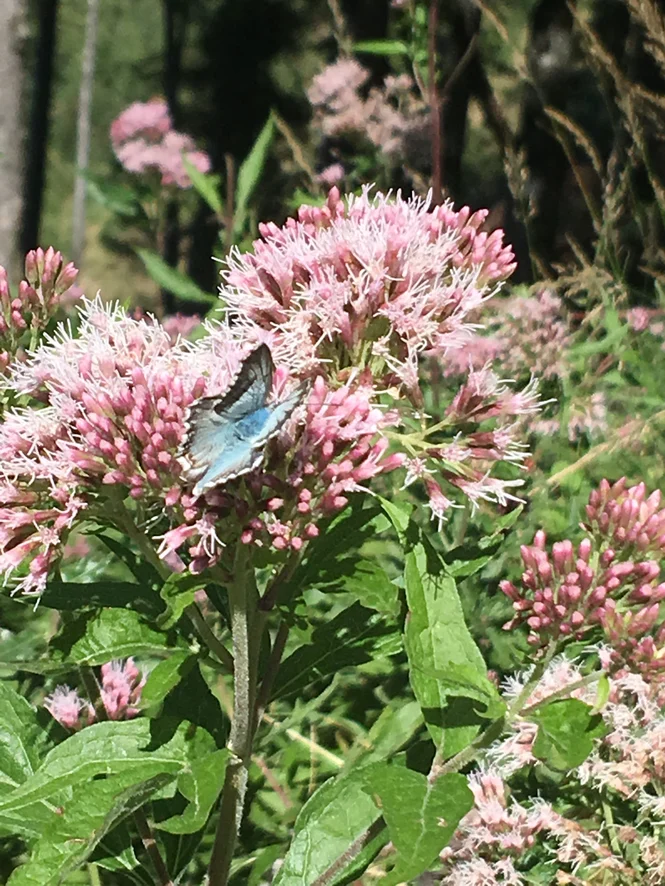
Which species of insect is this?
Lysandra coridon
